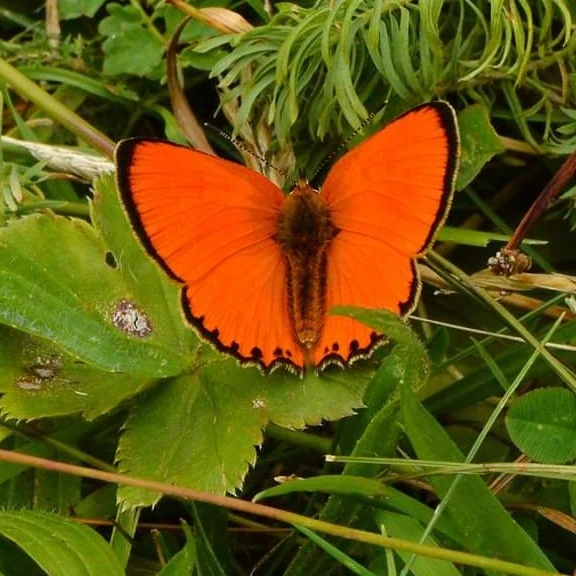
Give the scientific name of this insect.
Lycaena virgaureae
